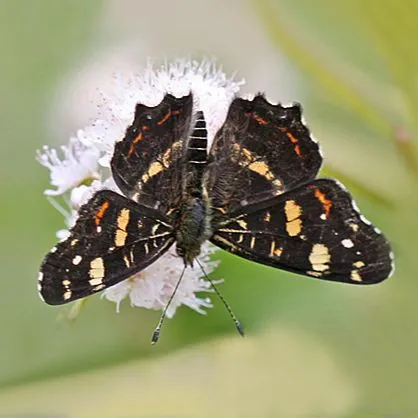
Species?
Araschnia levana
